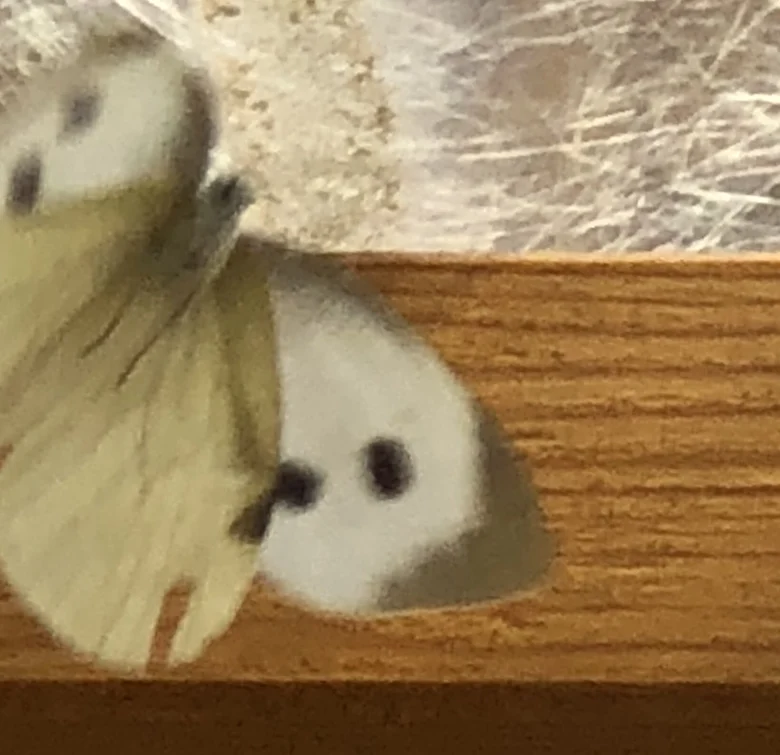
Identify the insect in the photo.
Pieris brassicae
